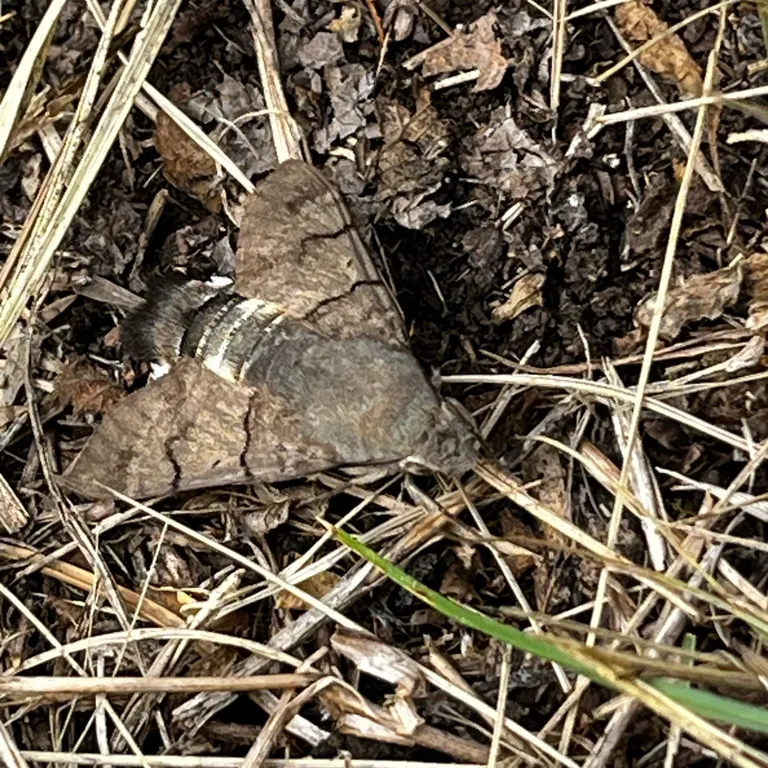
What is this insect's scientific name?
Macroglossum stellatarum
